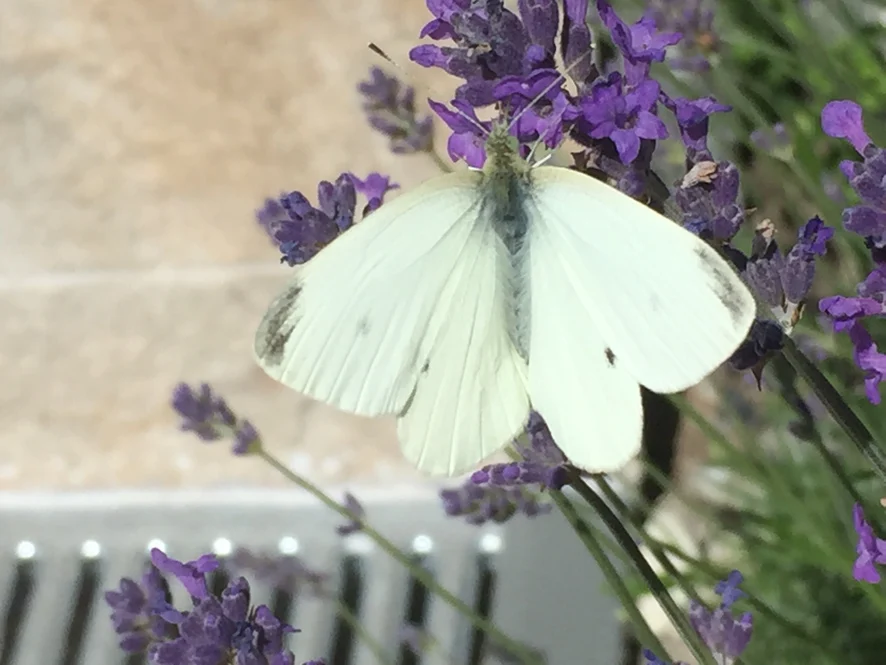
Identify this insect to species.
Pieris rapae
